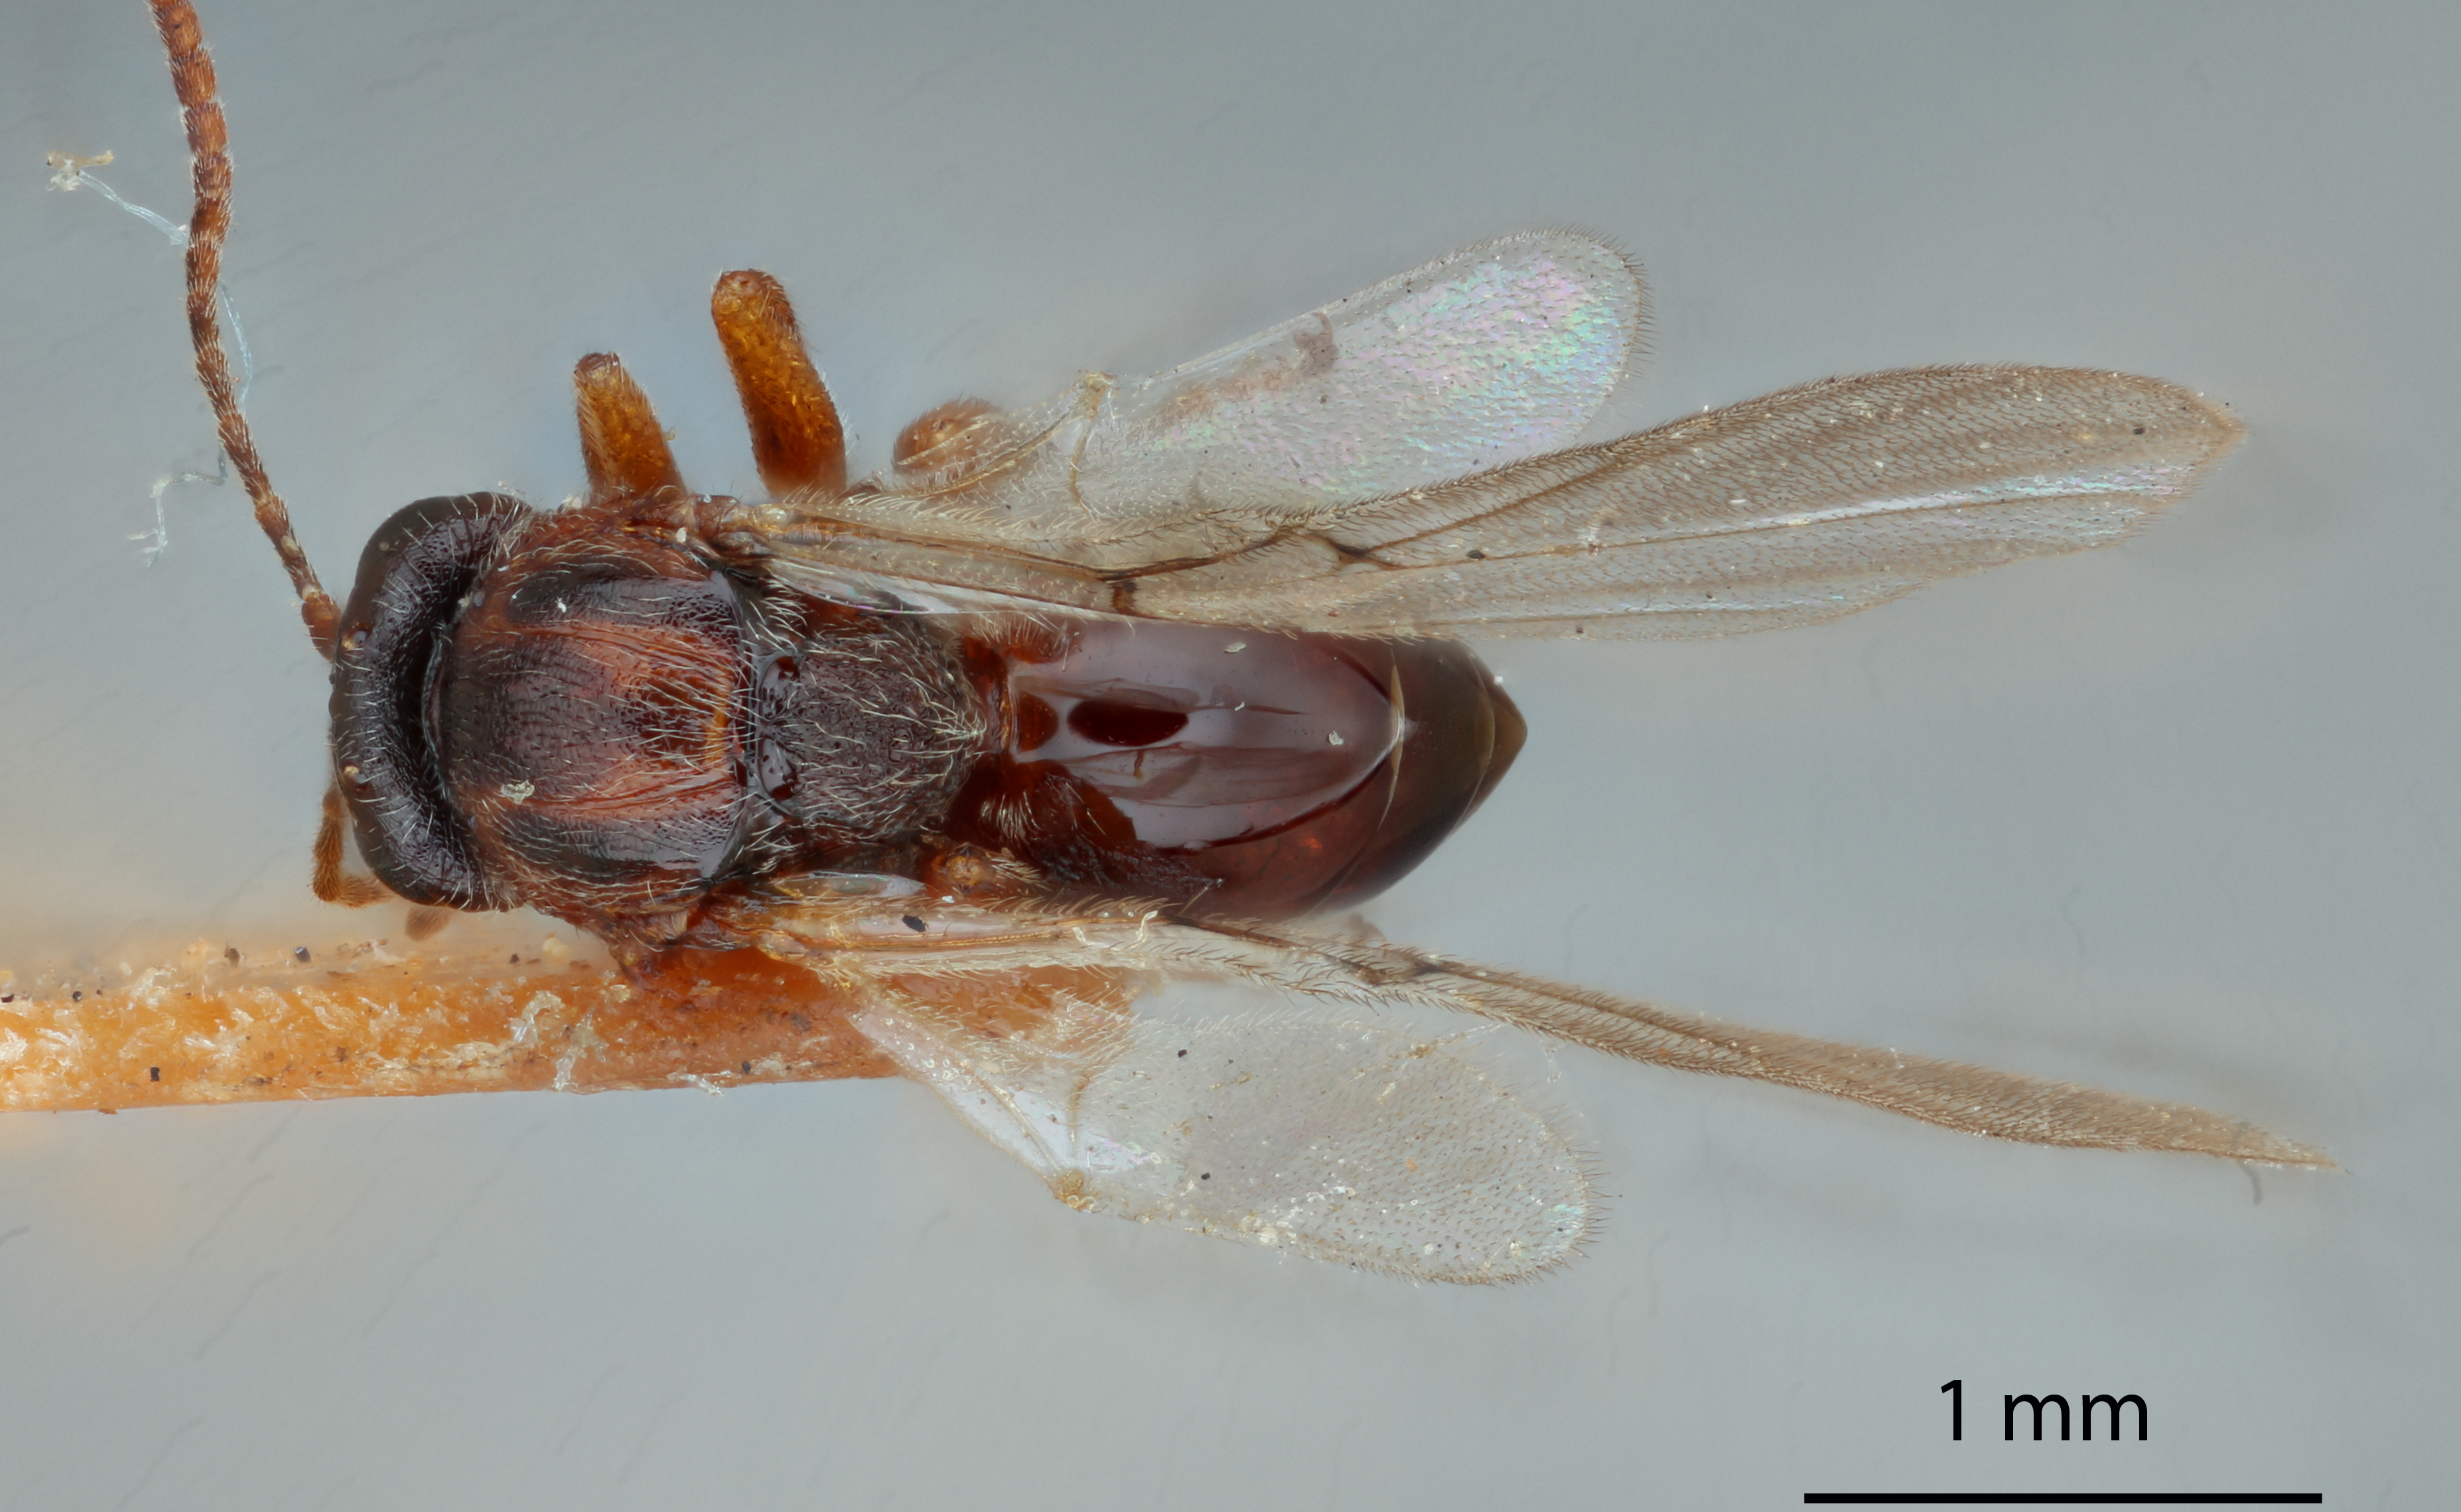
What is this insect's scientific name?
Callirhytis mamillaformis
